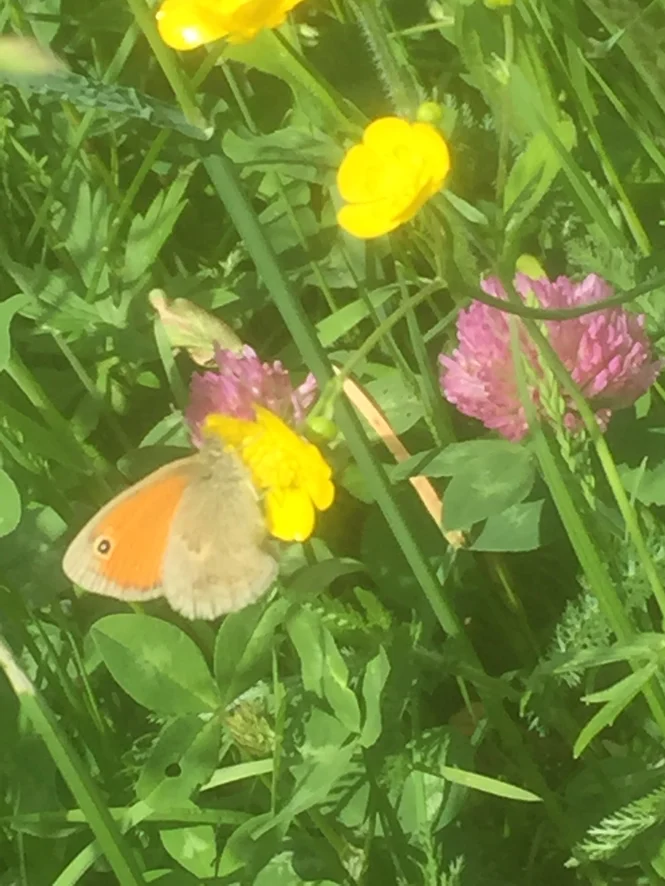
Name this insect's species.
Coenonympha pamphilus
